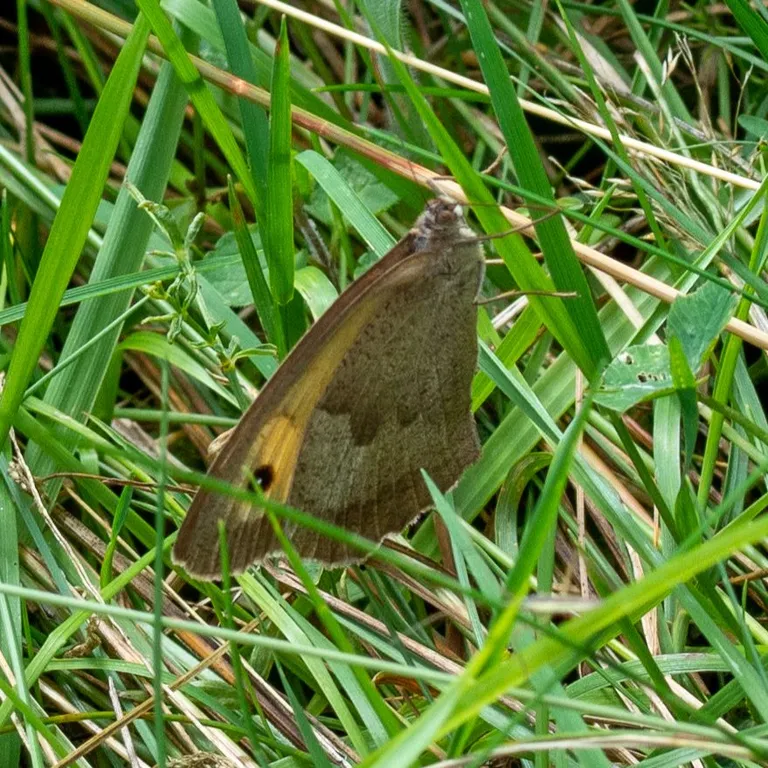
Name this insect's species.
Maniola jurtina
